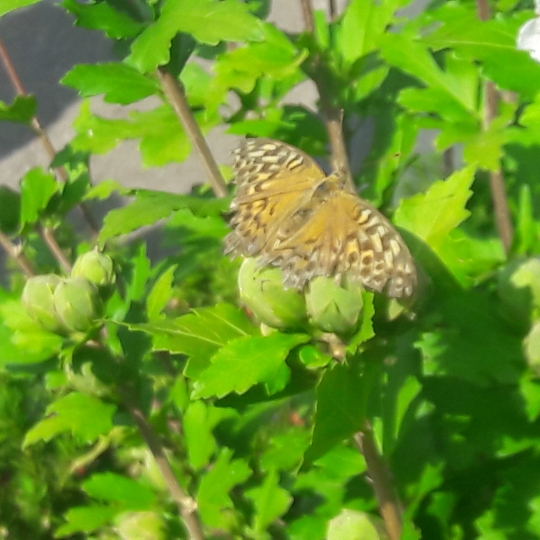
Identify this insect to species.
Argynnis paphia
